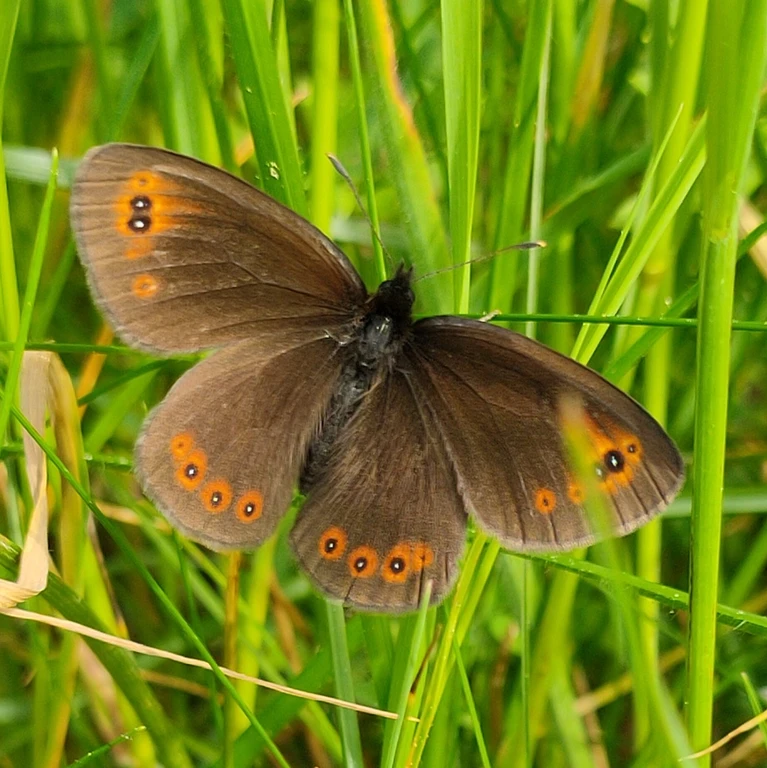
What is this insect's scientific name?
Erebia medusa
